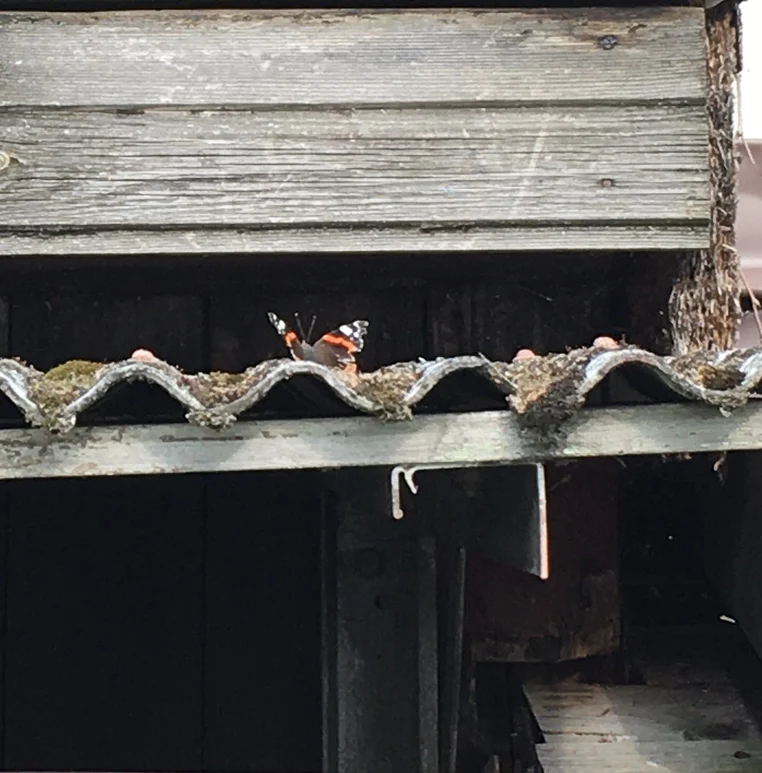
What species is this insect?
Vanessa atalanta
